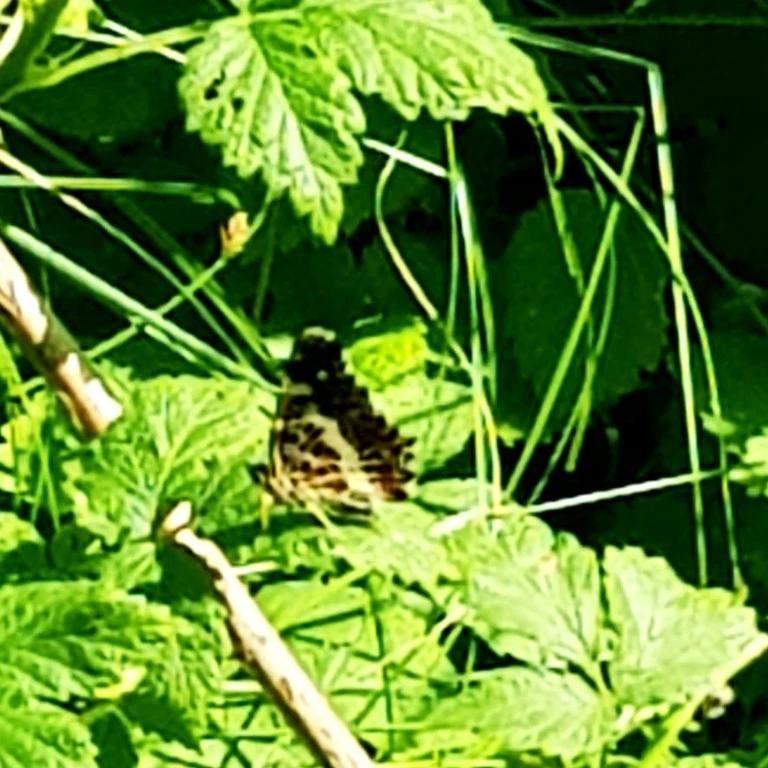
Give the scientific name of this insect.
Araschnia levana
